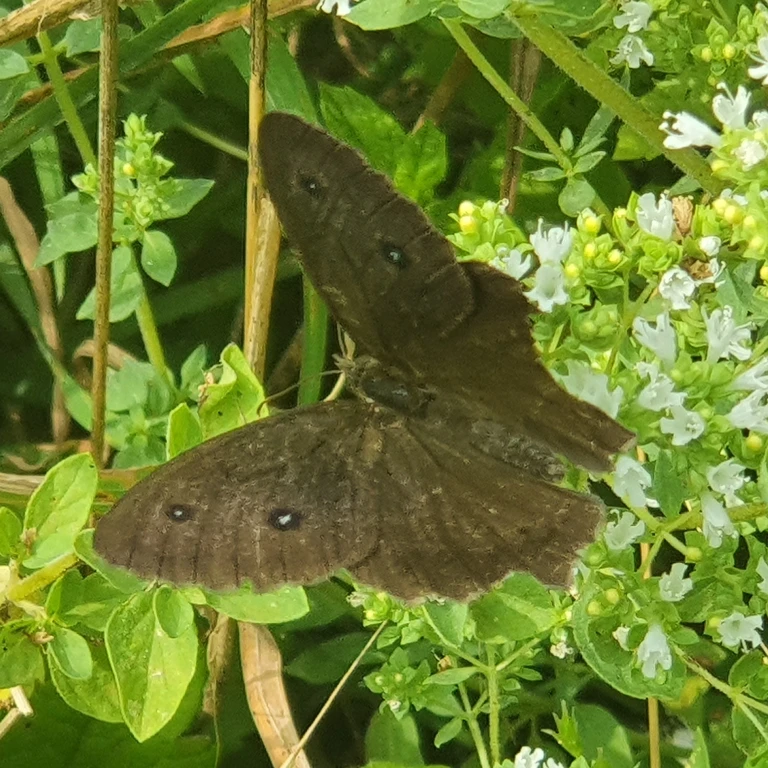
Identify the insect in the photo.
Minois dryas
